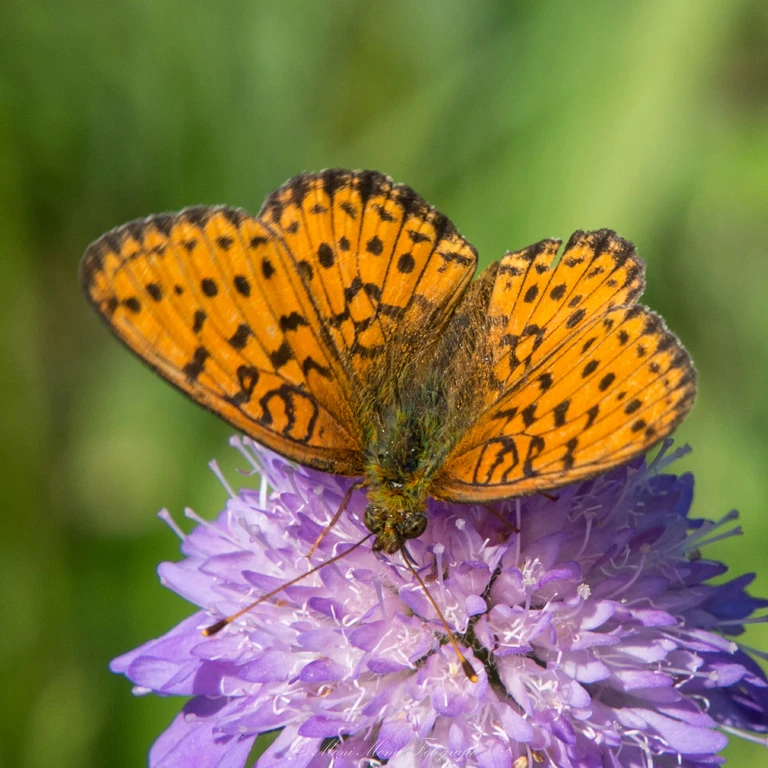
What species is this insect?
Brenthis ino
